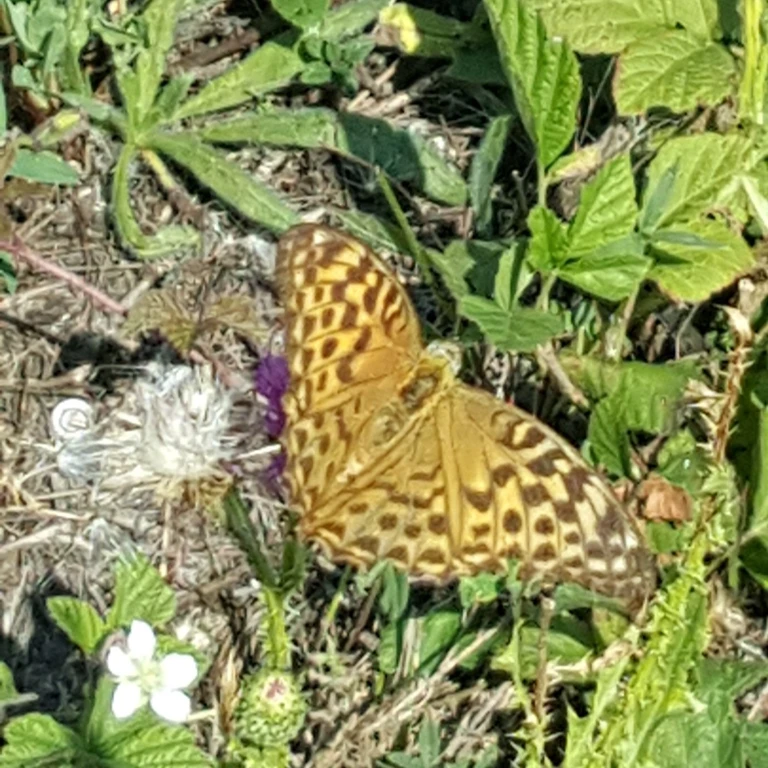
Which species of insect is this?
Argynnis paphia
